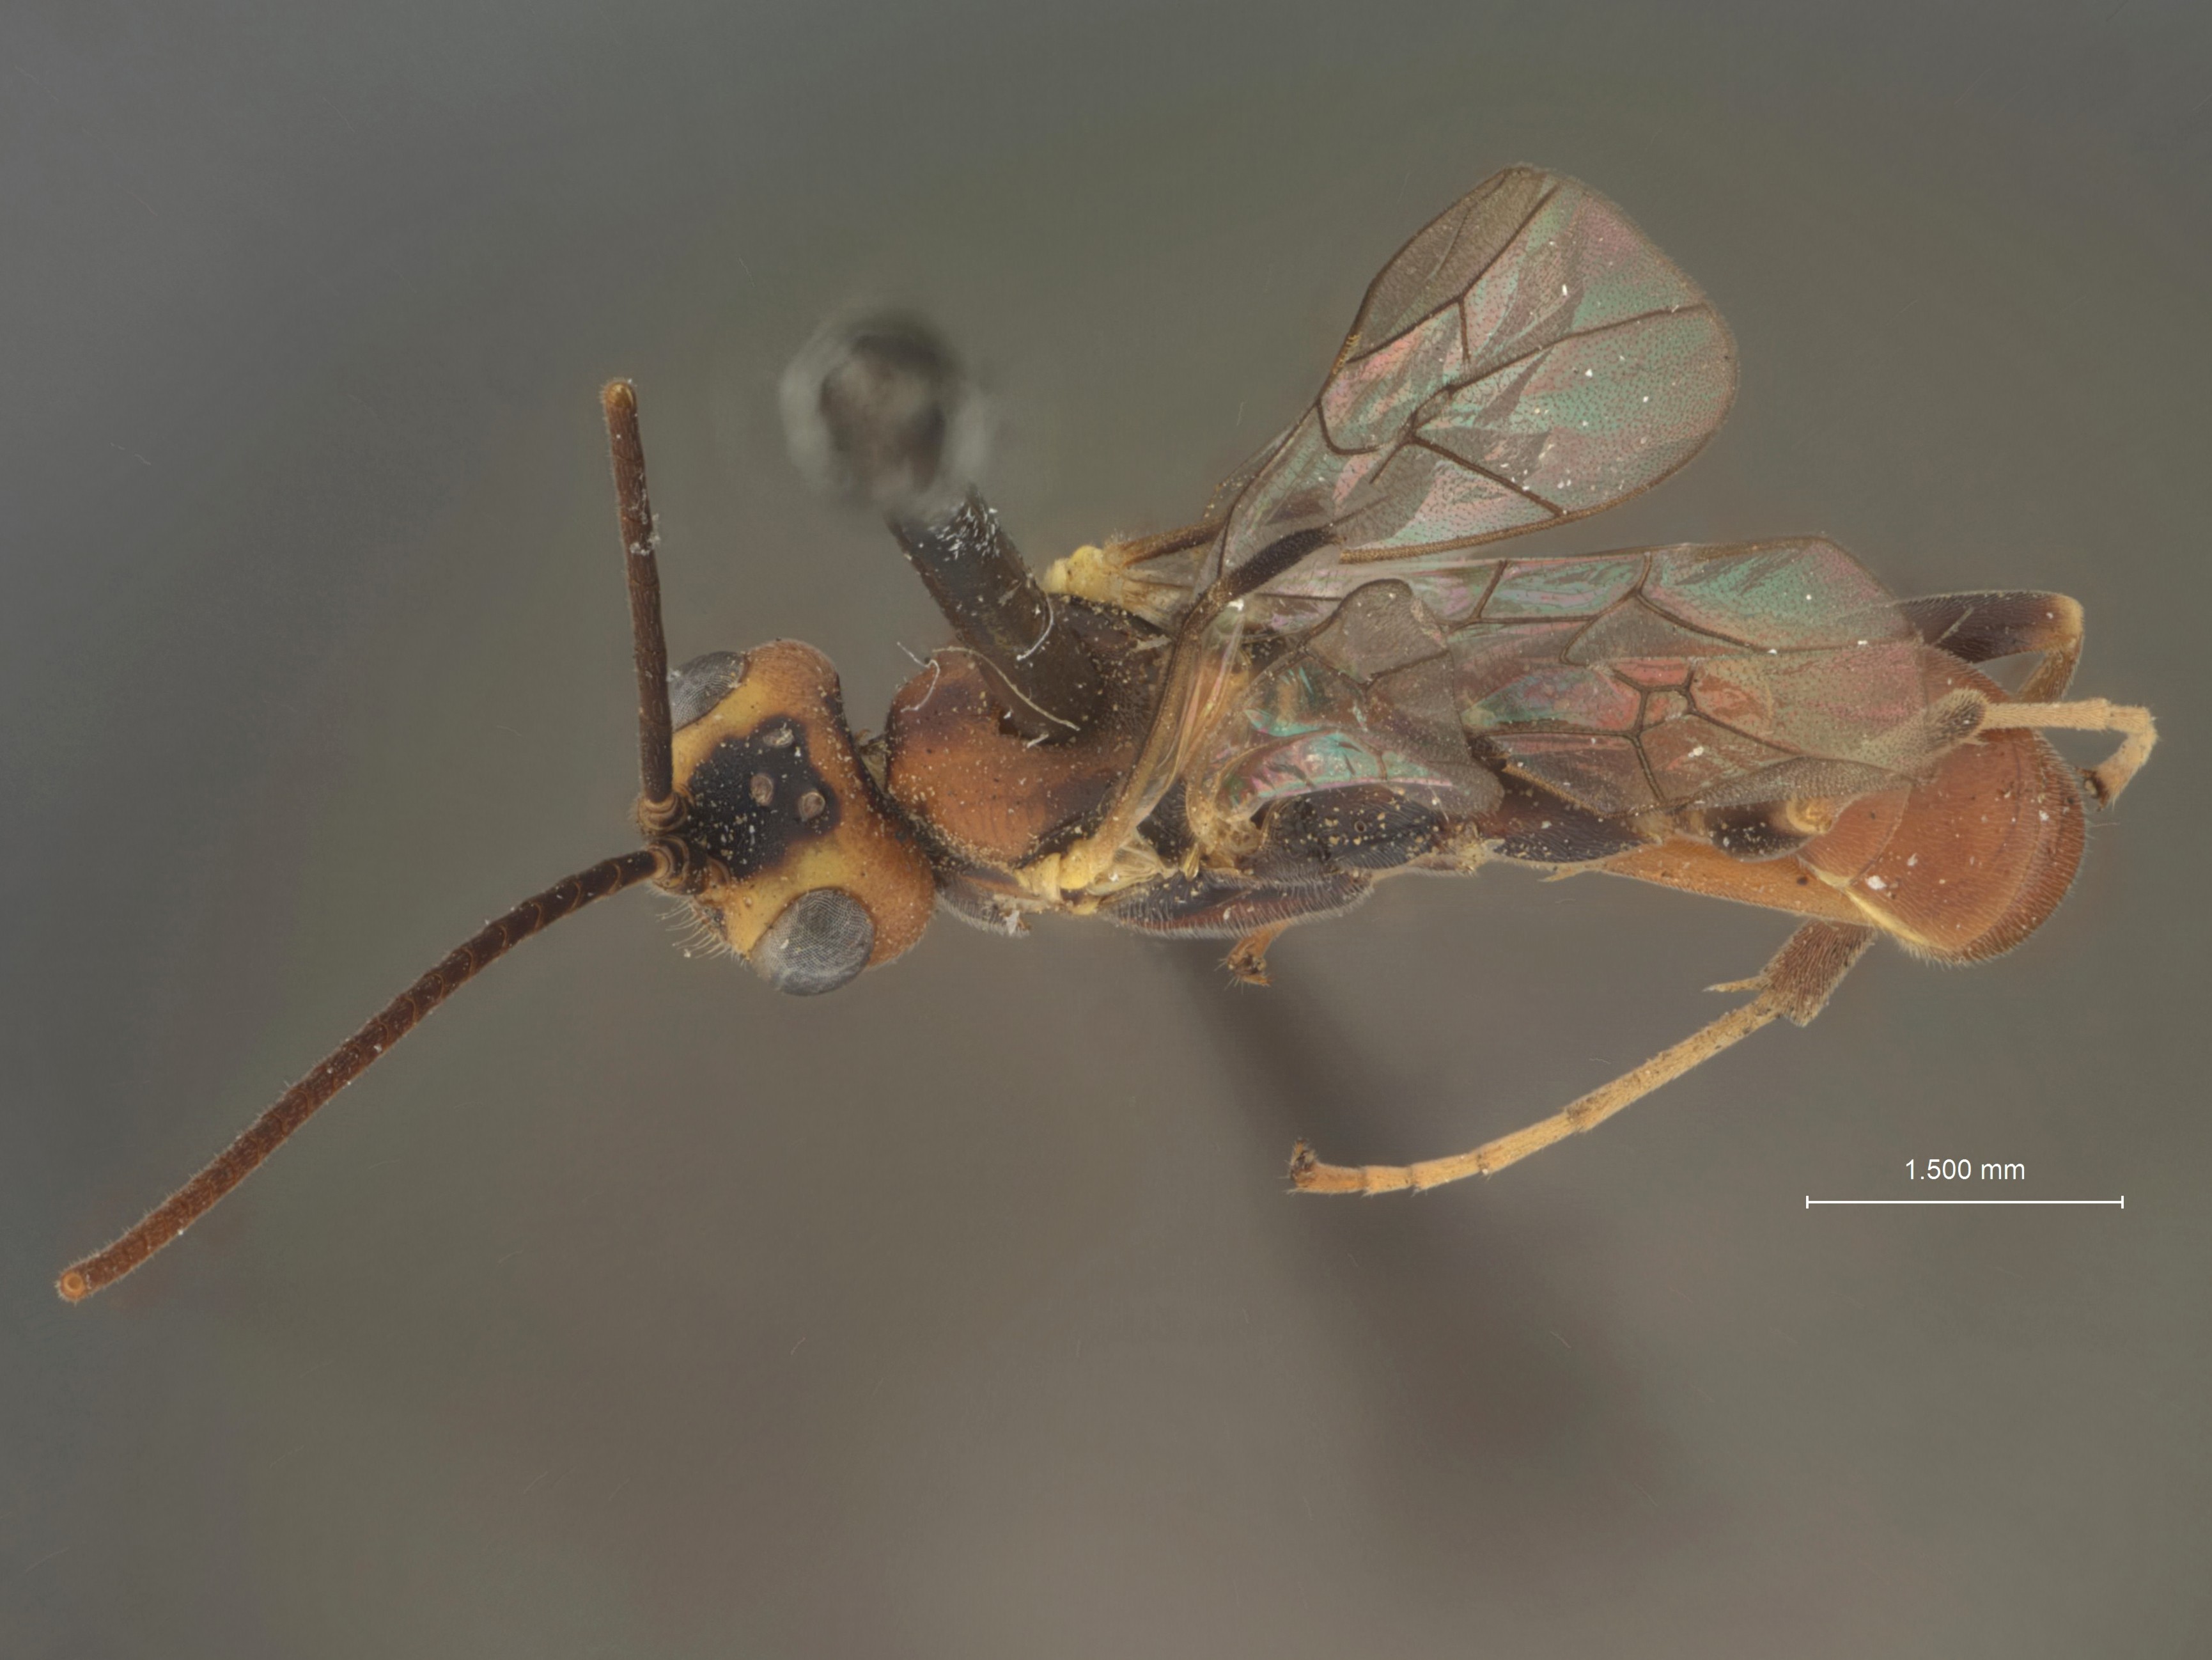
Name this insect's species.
Perilissus tomostethi
